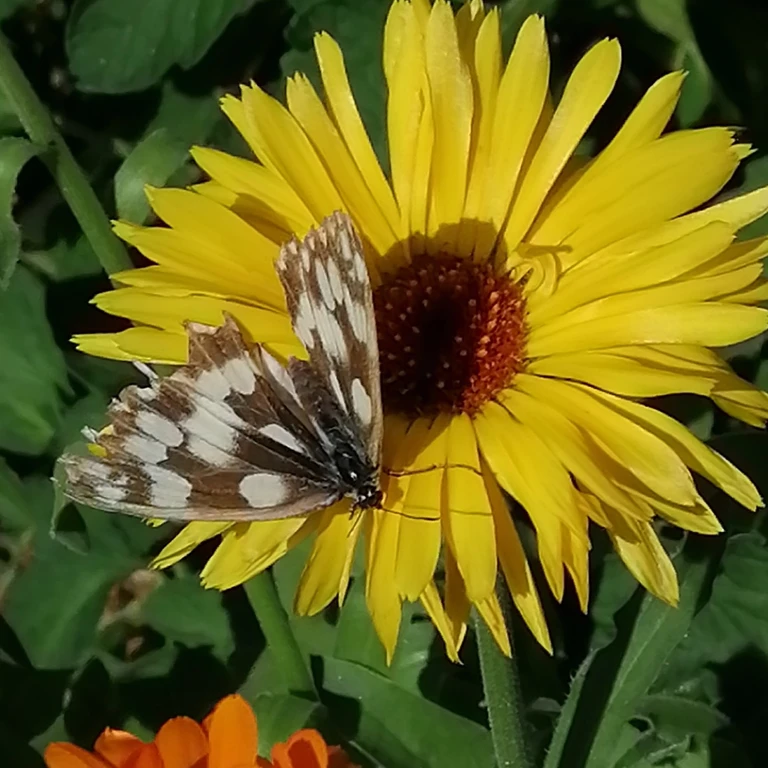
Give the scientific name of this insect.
Melanargia galathea
